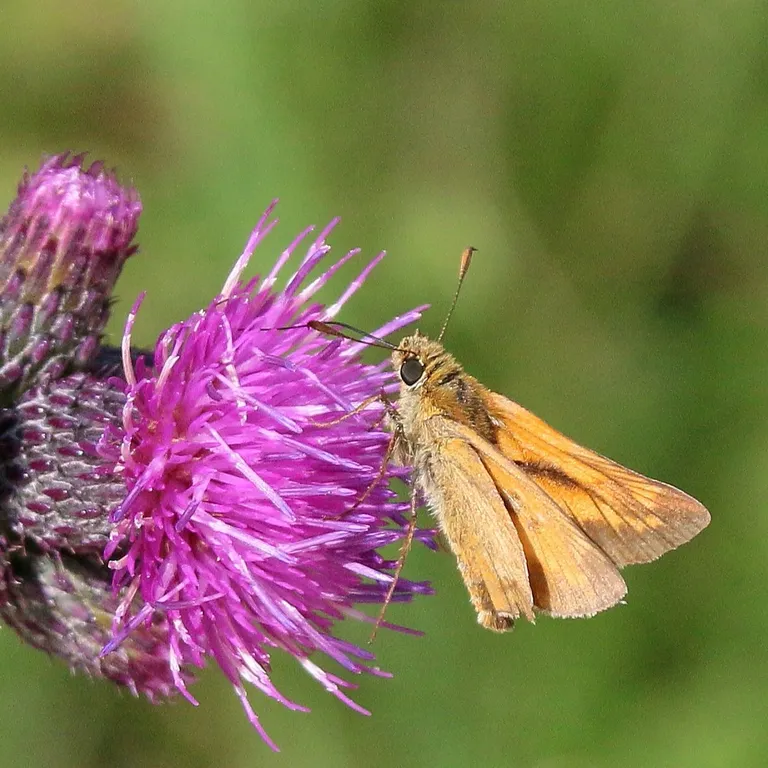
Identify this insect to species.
Ochlodes sylvanus (also Ochlodes venata)
